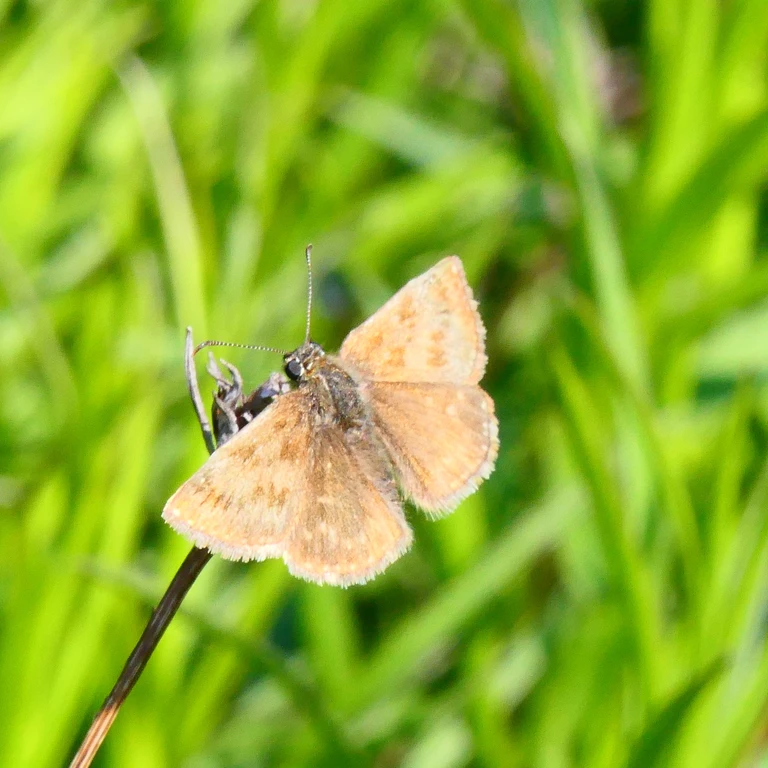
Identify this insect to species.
Erynnis tages
